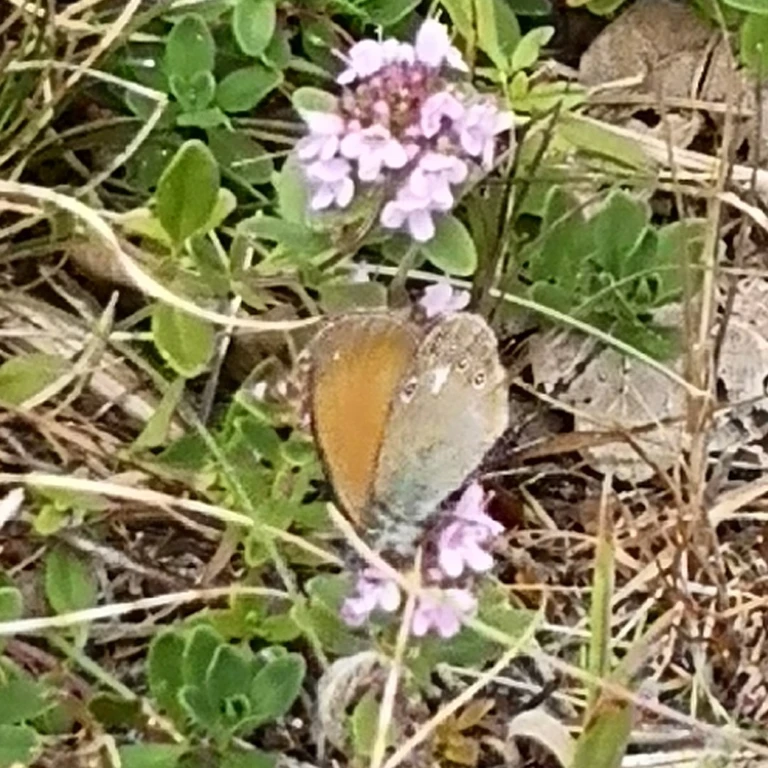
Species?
Coenonympha glycerion (also Coenonympha iphis)
